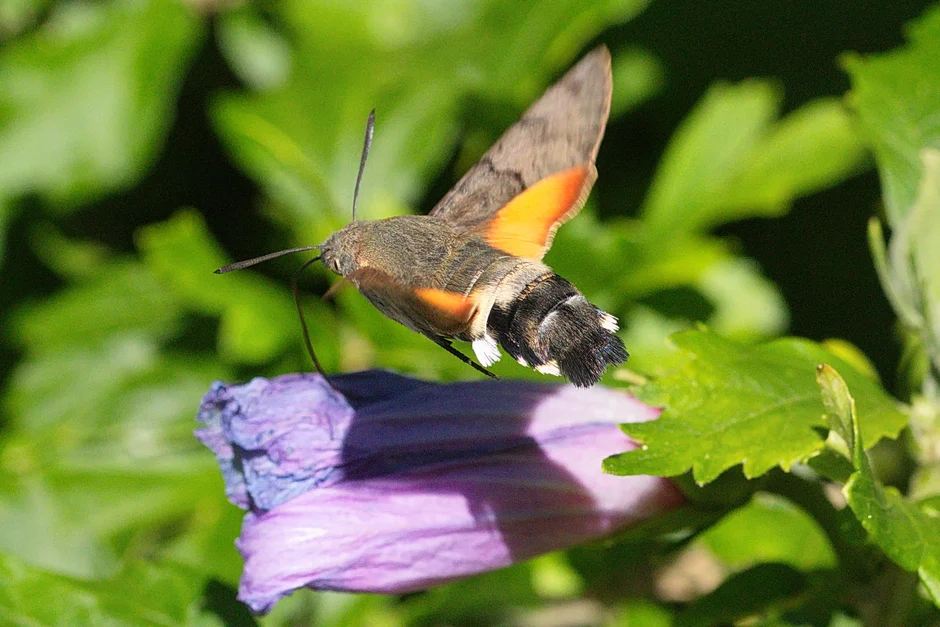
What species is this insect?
Macroglossum stellatarum
